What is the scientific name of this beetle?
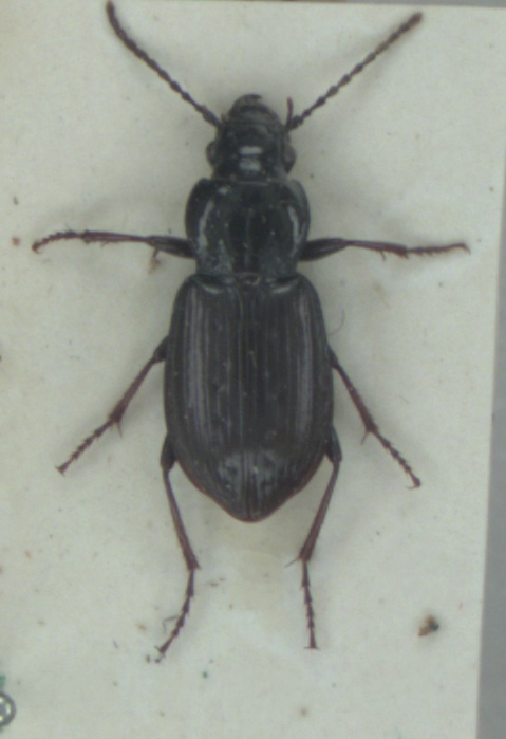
Pterostichus oblongopunctatus
